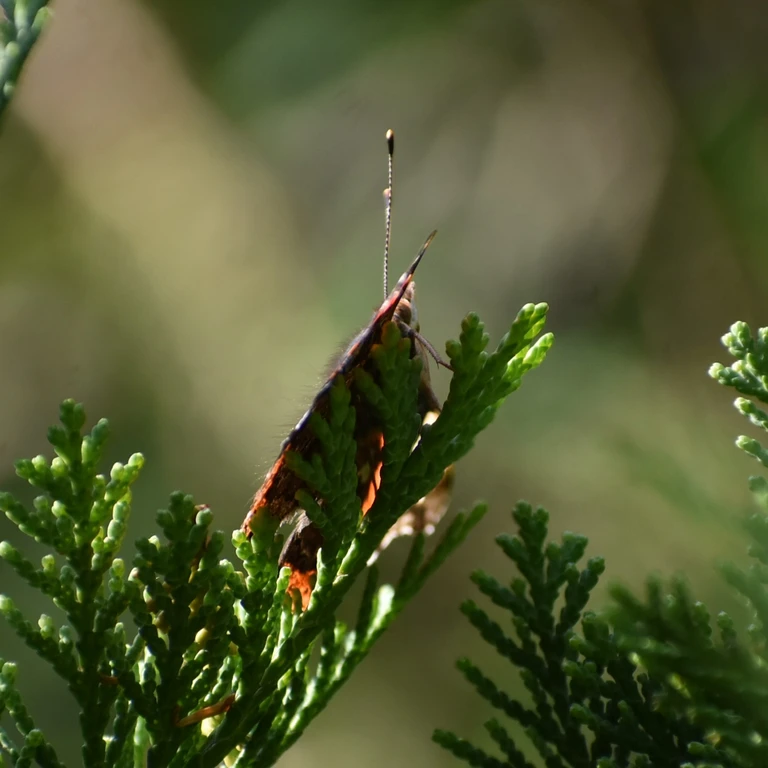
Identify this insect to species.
Vanessa atalanta
